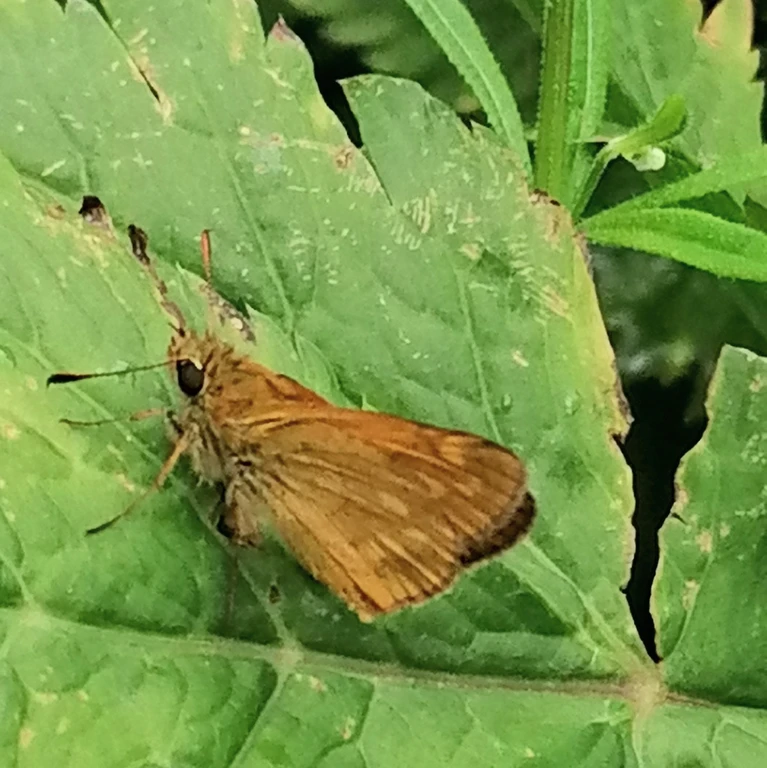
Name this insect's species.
Ochlodes sylvanus (also Ochlodes venata)
